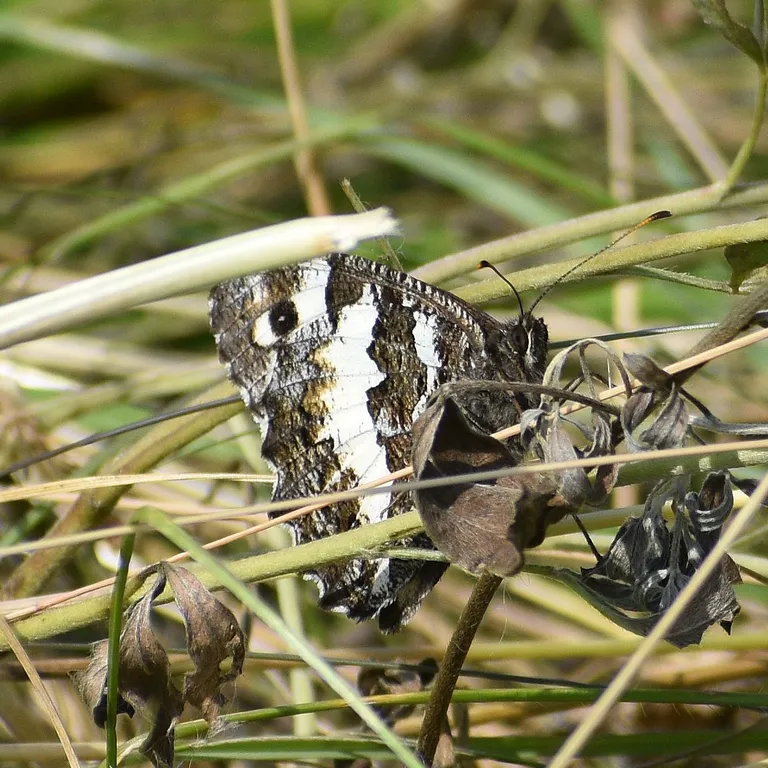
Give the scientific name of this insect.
Brintesia circe
